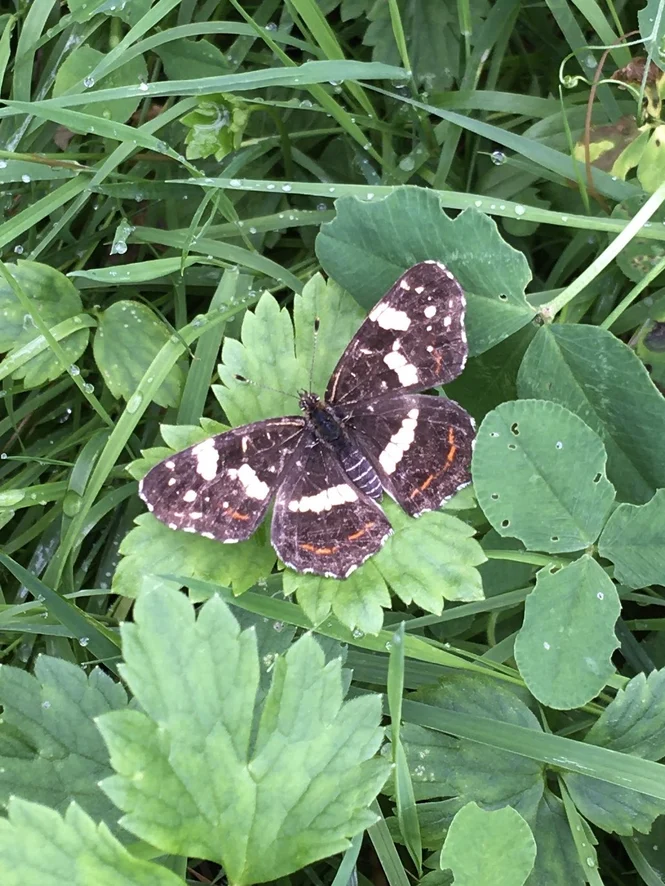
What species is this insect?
Araschnia levana
